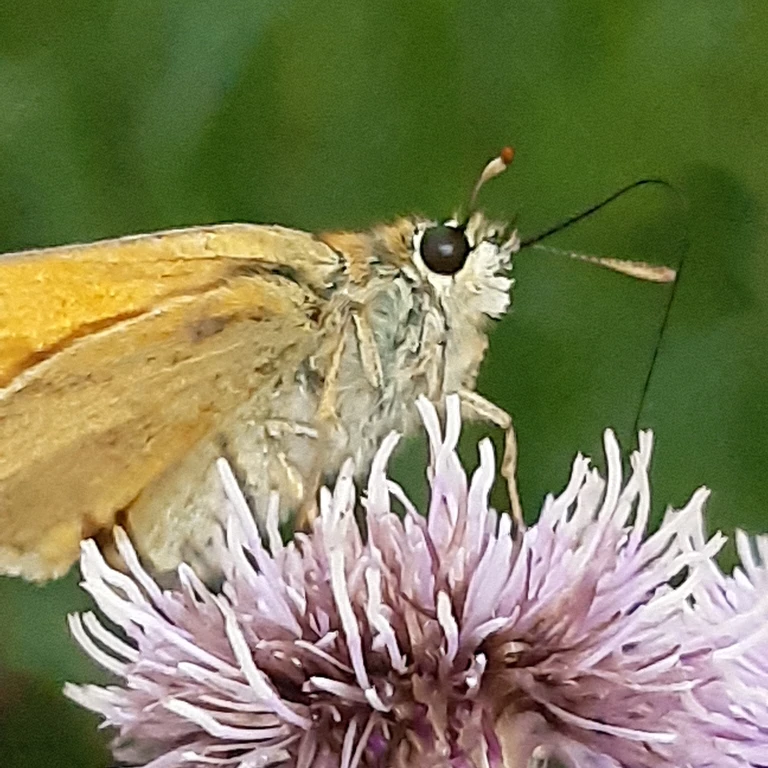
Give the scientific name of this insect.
Thymelicus sylvestris
